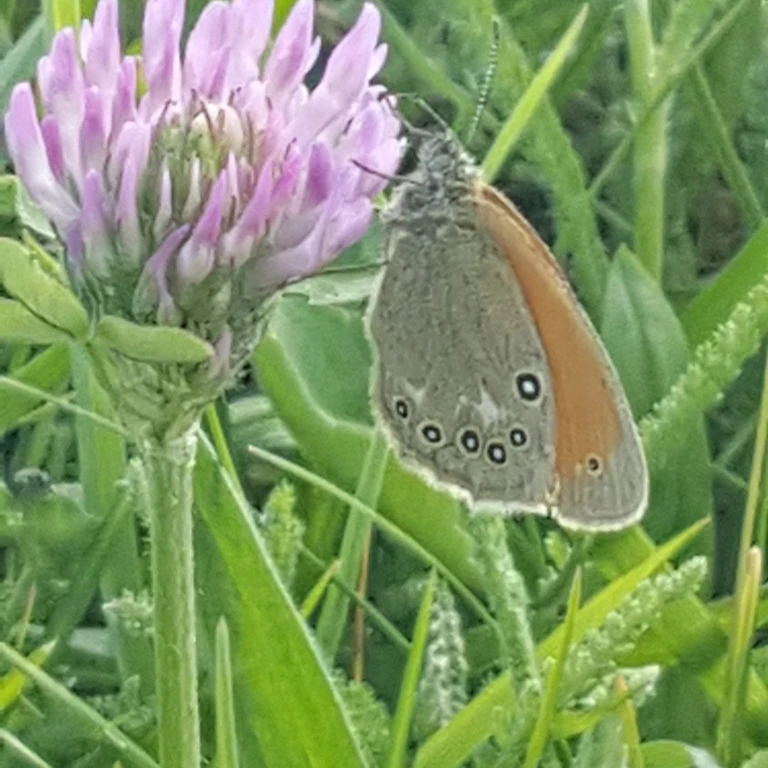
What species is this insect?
Coenonympha glycerion (also Coenonympha iphis)
